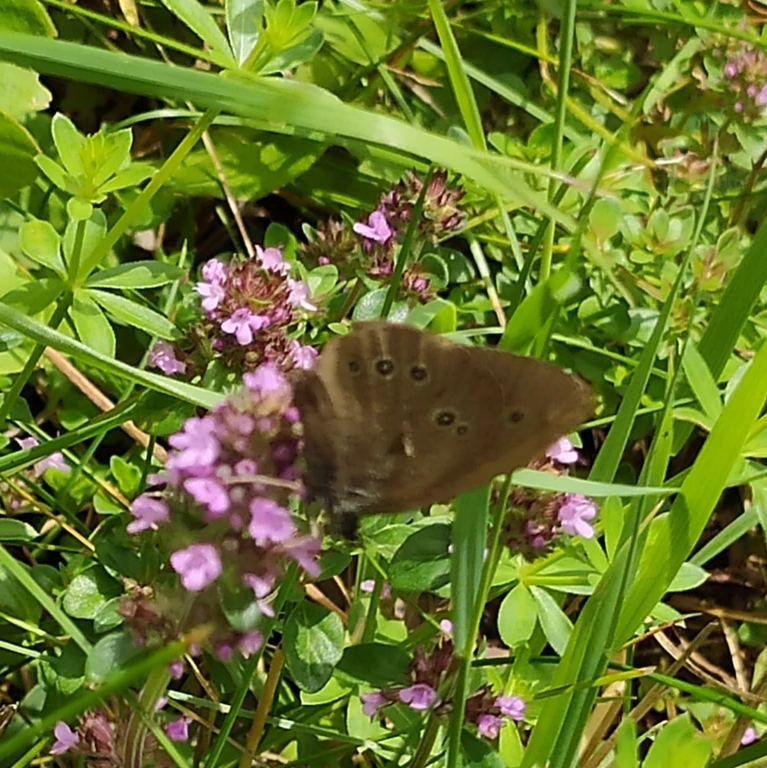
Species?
Aphantopus hyperantus
